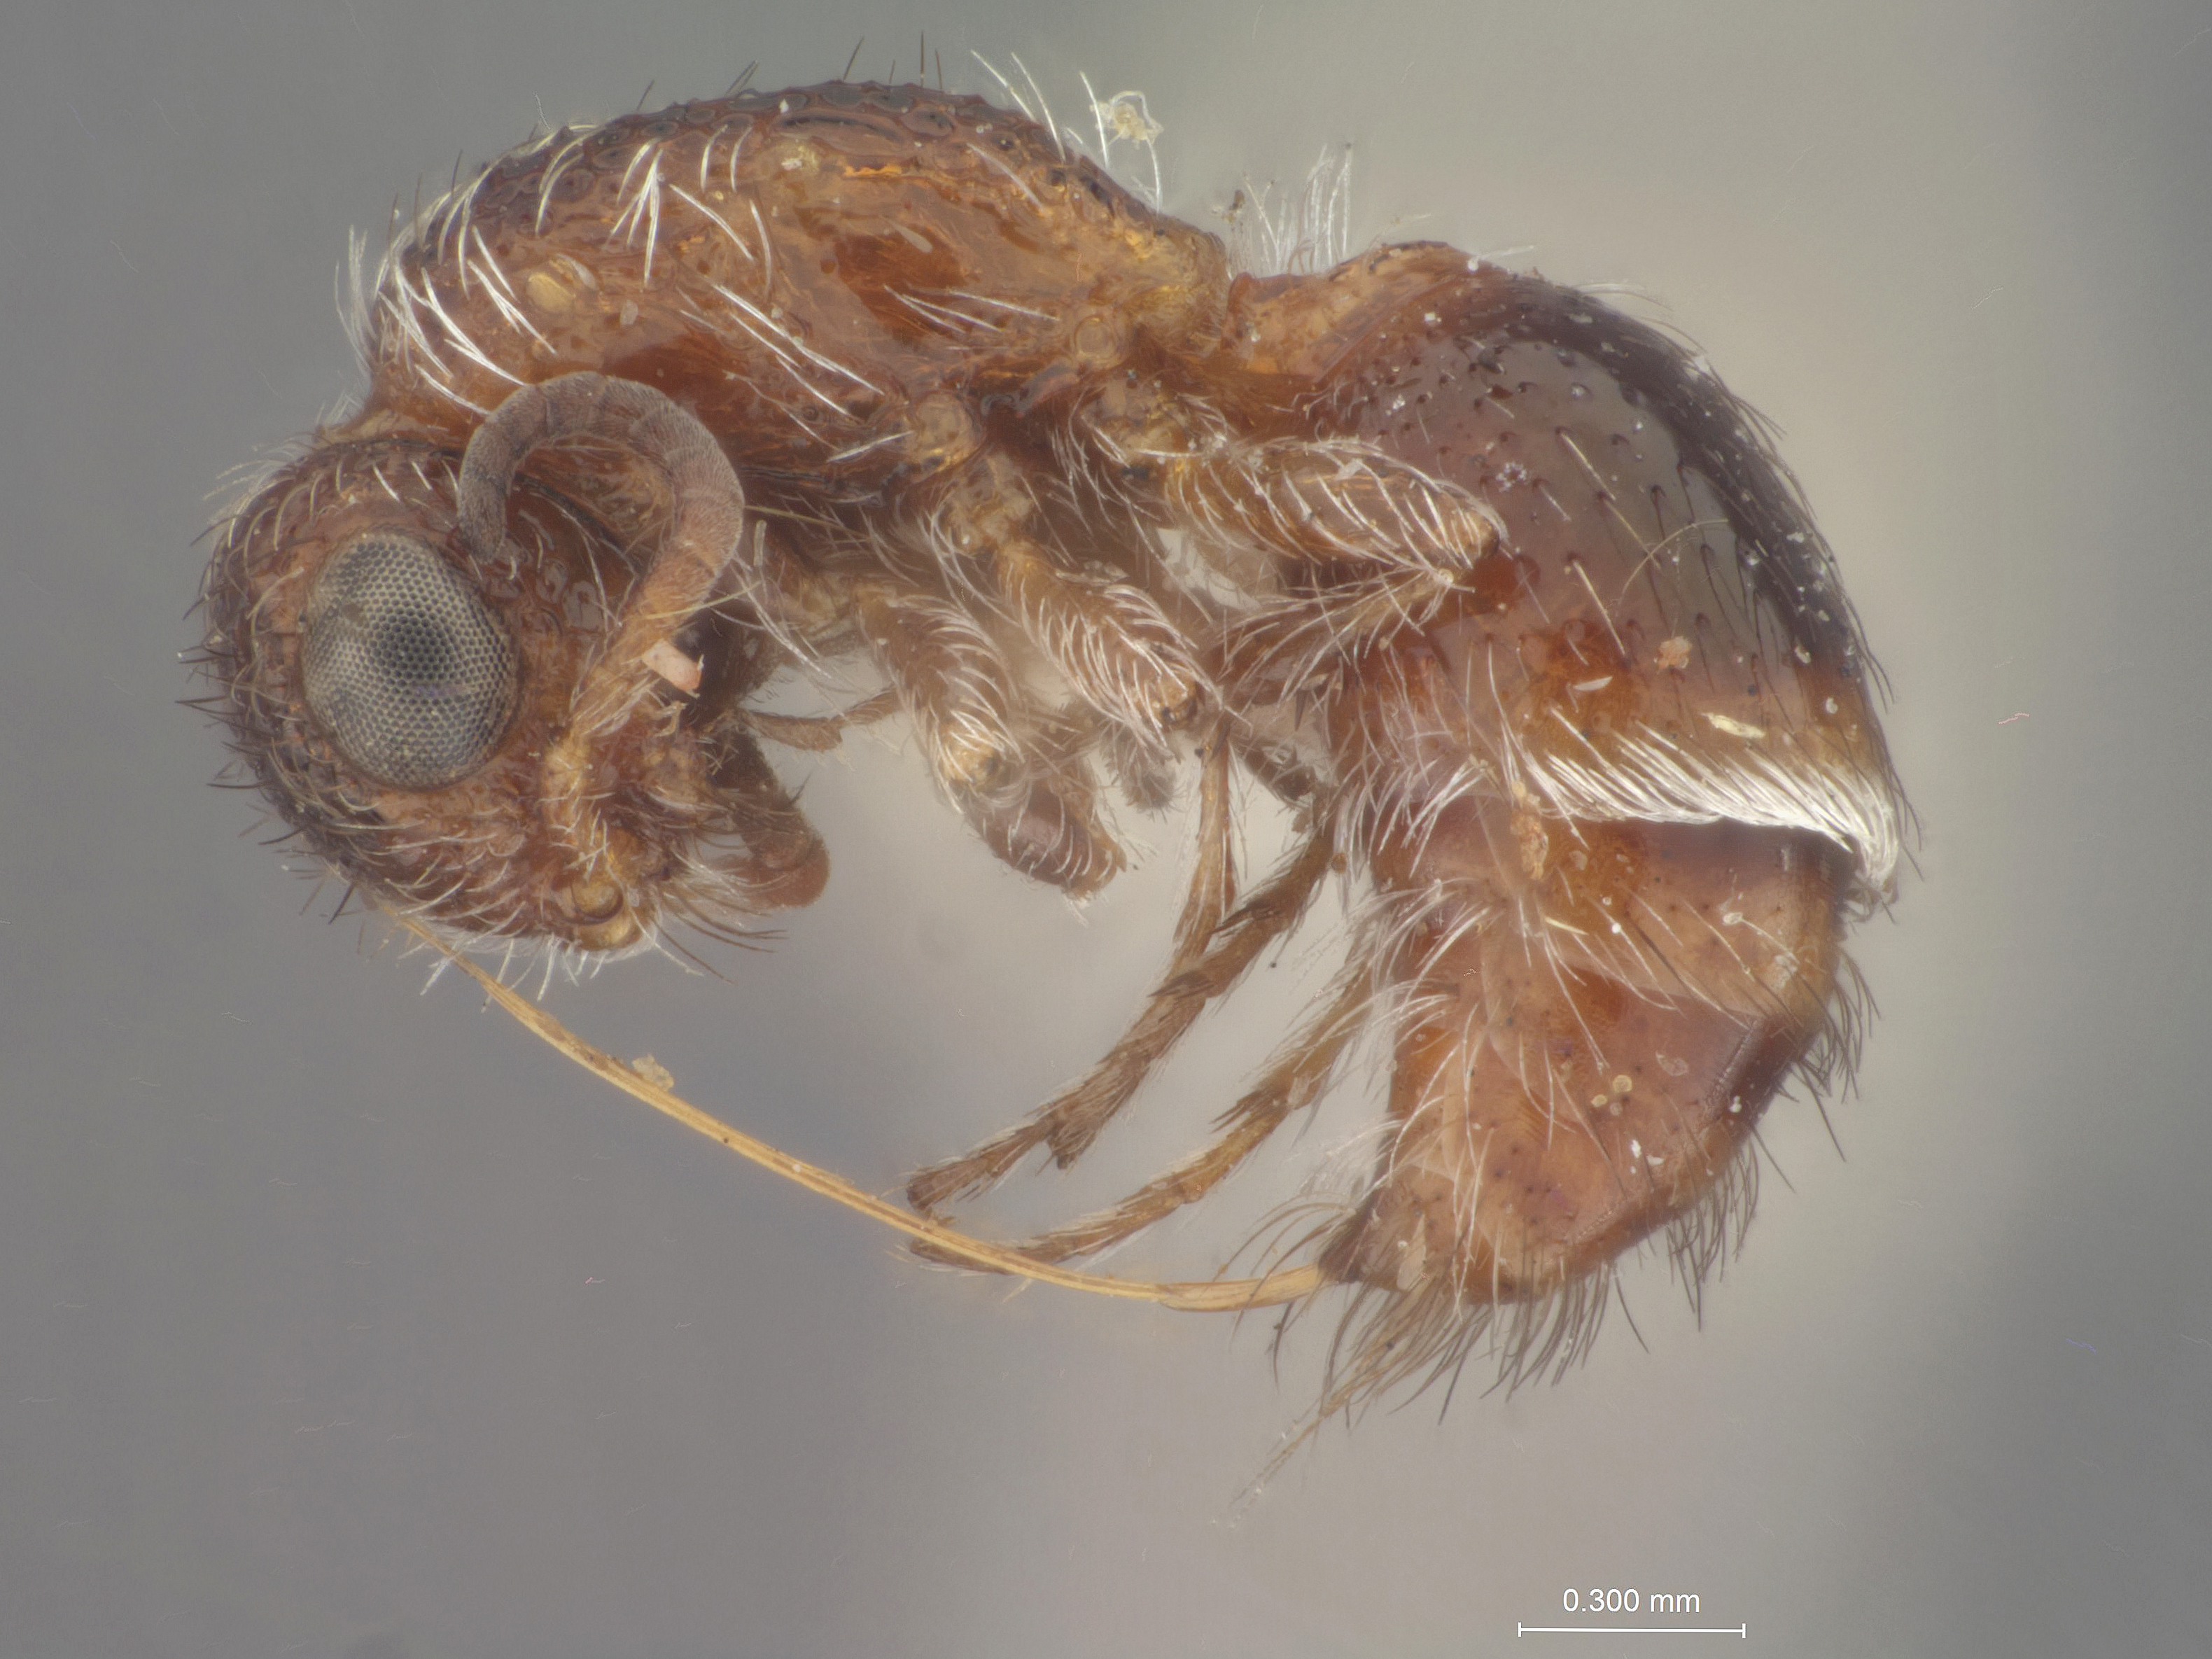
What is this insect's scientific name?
Lomachaeta minutula
